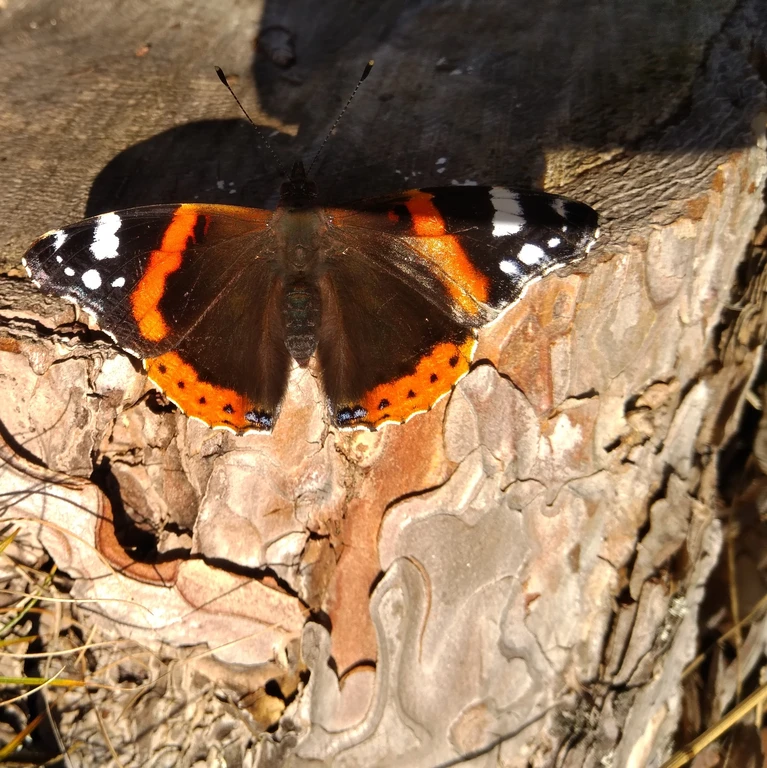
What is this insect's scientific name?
Vanessa atalanta
